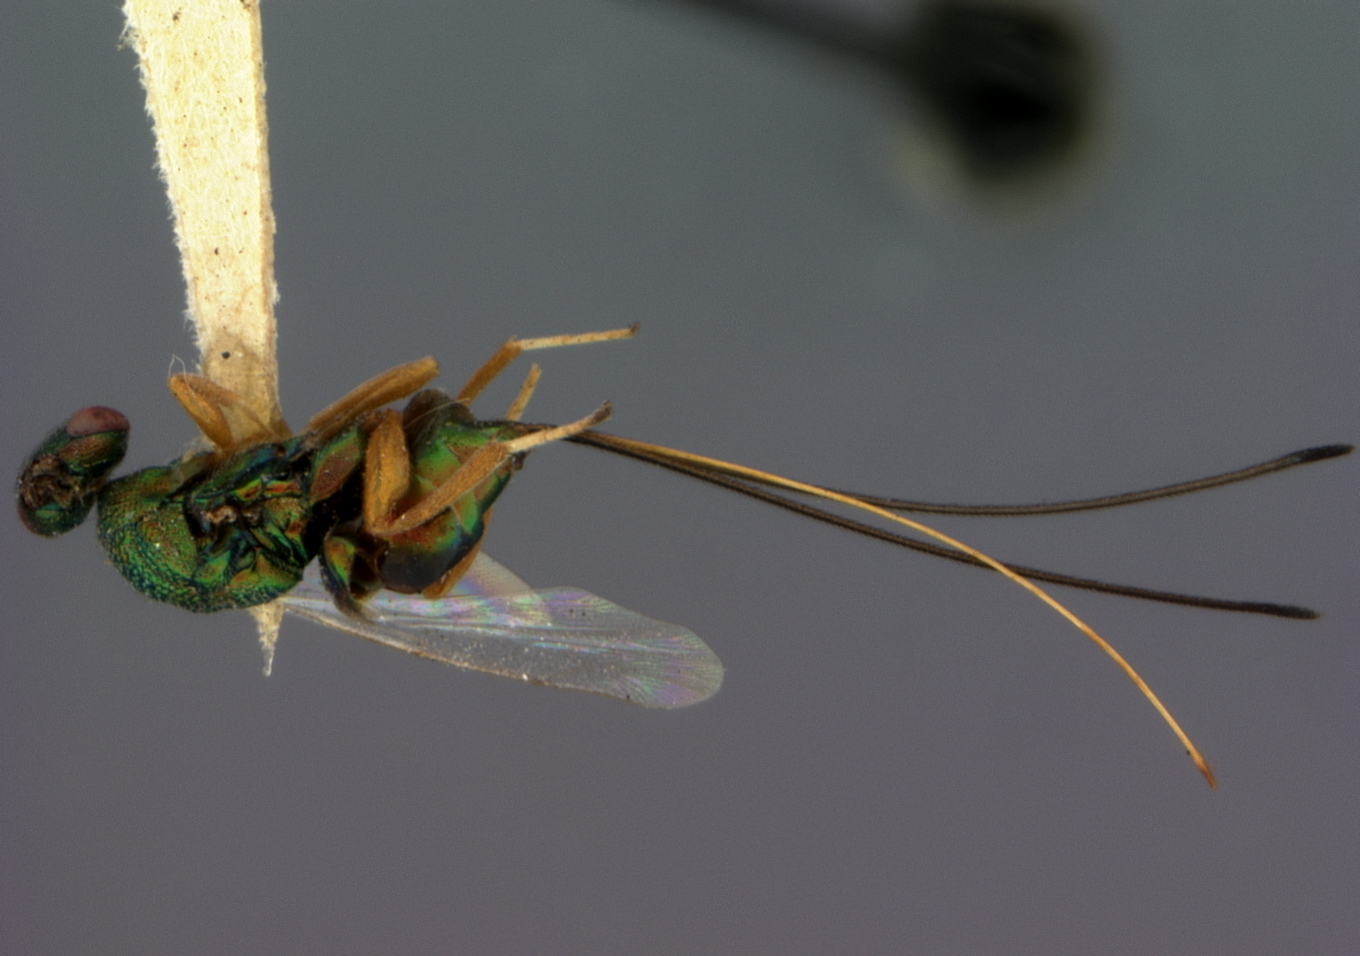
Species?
Syntomaspis californica
